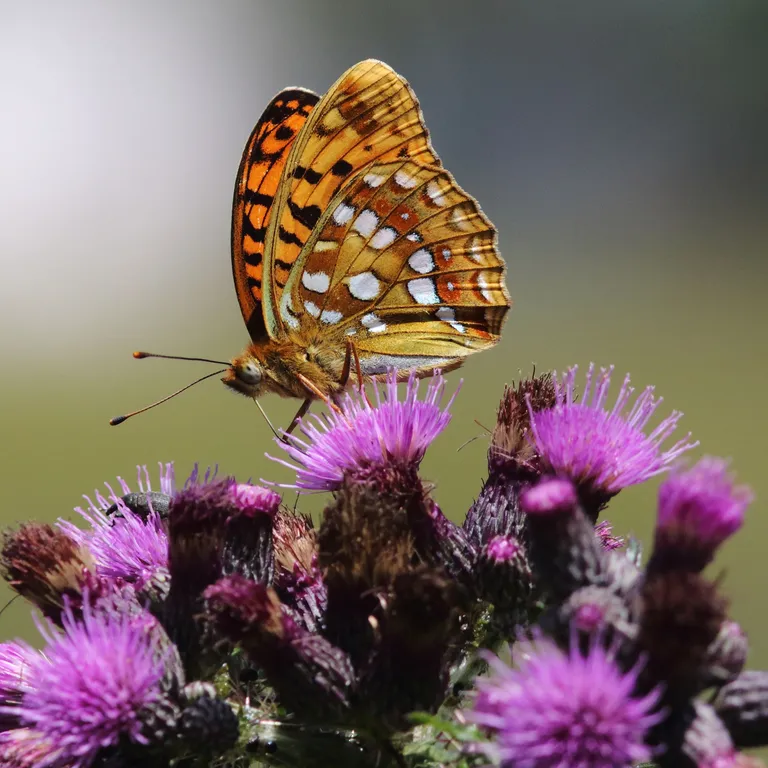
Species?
Fabriciana adippe
